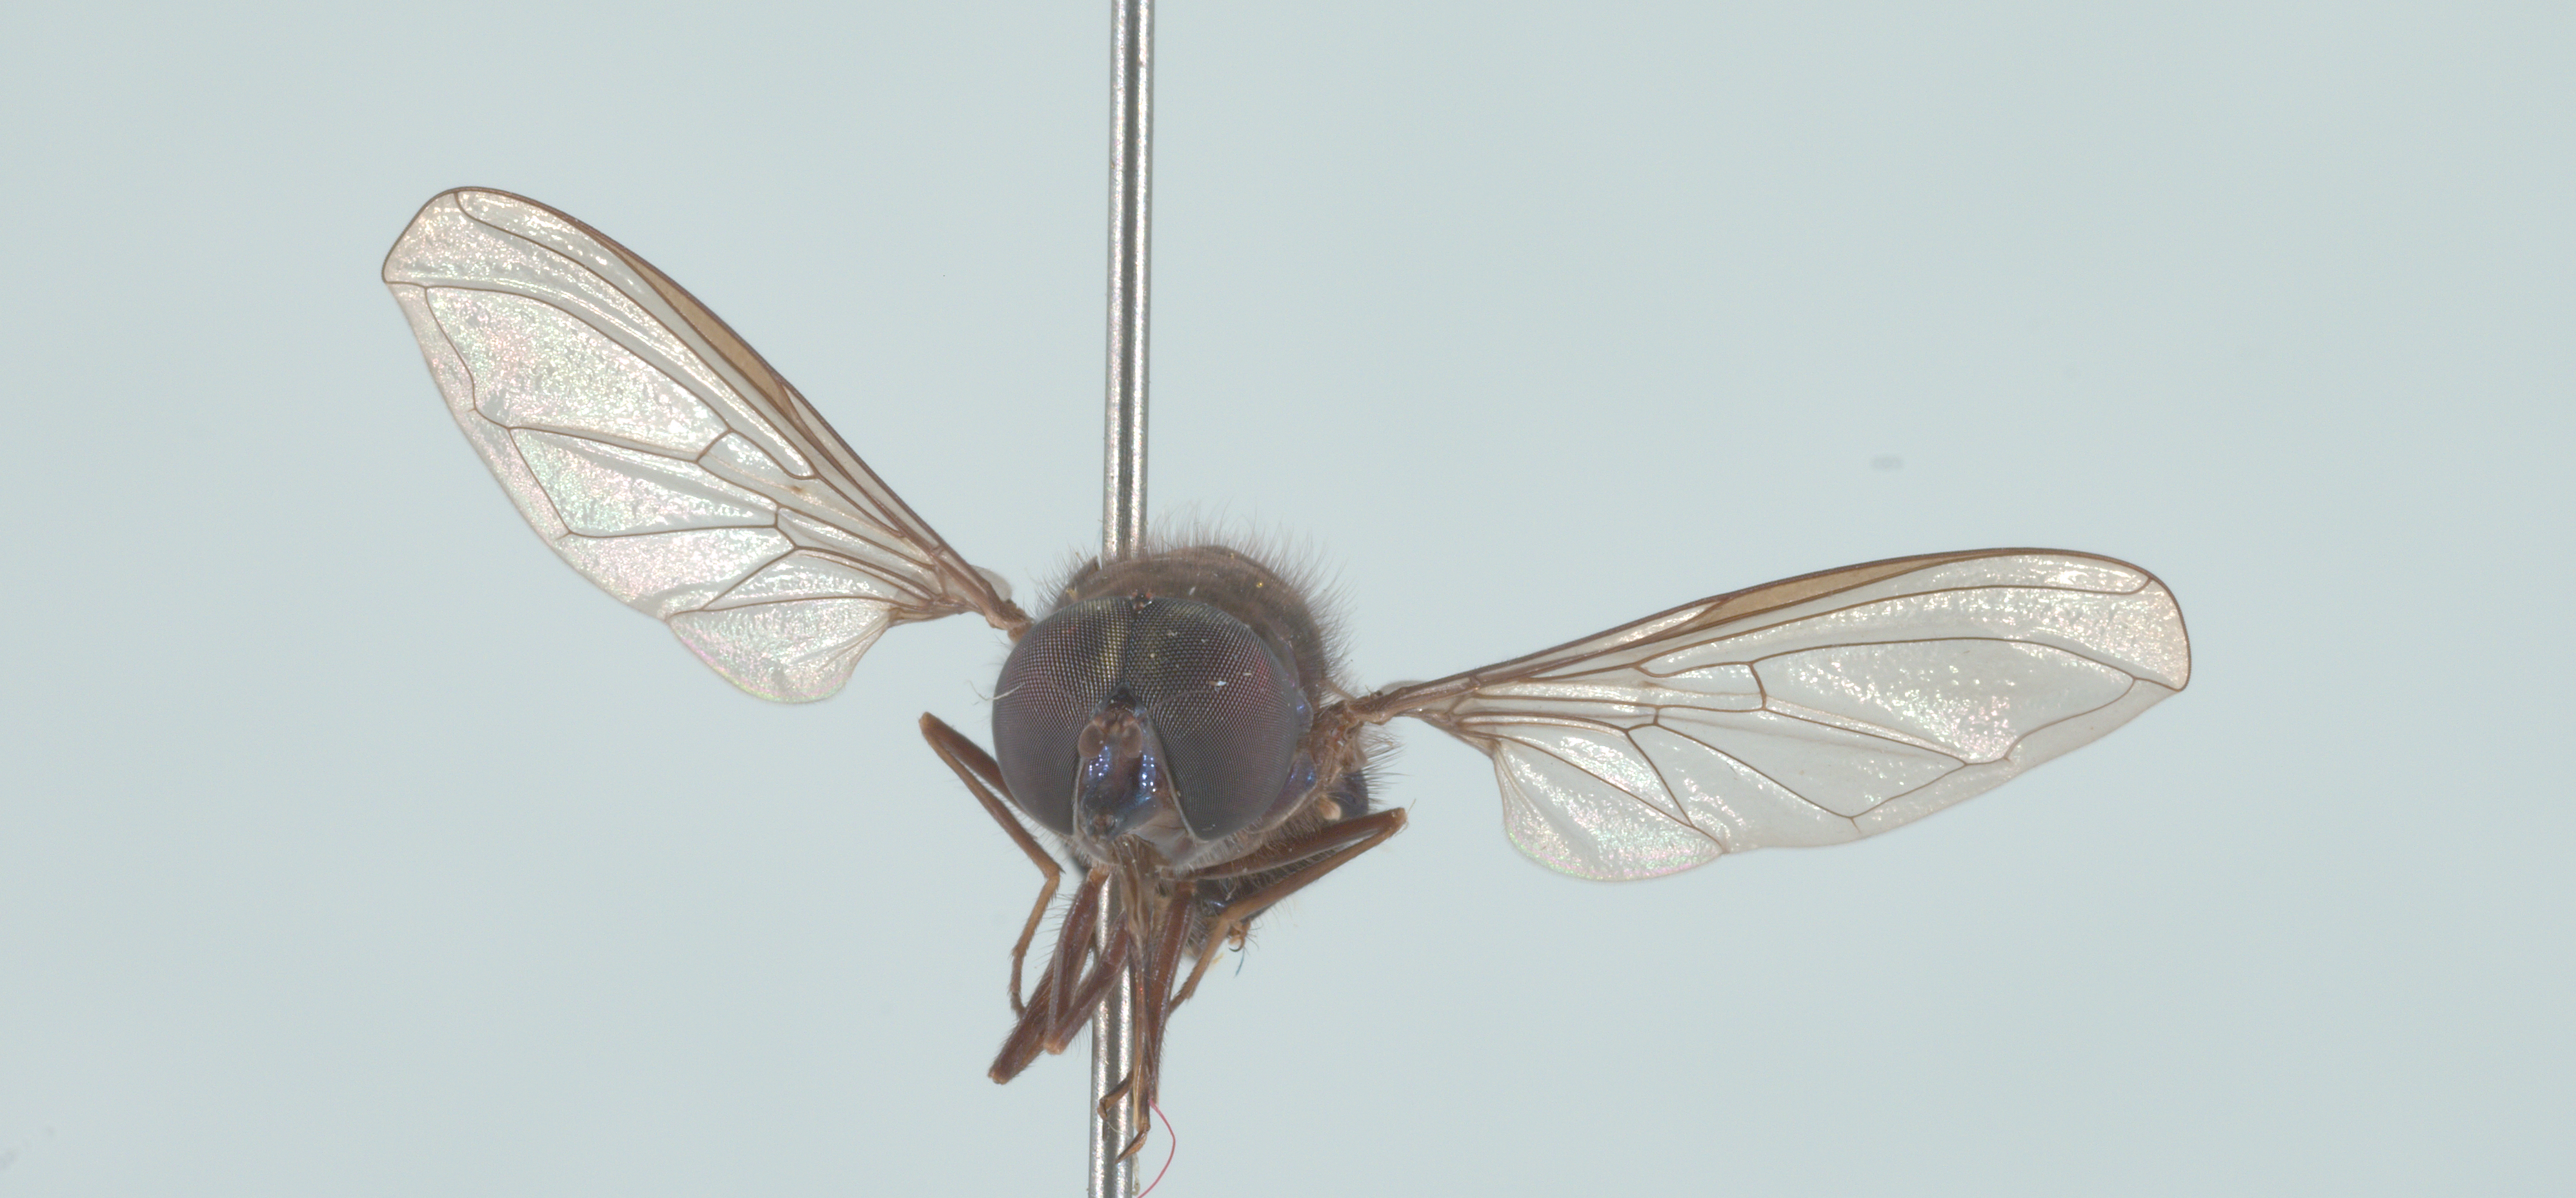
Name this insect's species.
Rhingia cyanoprora
